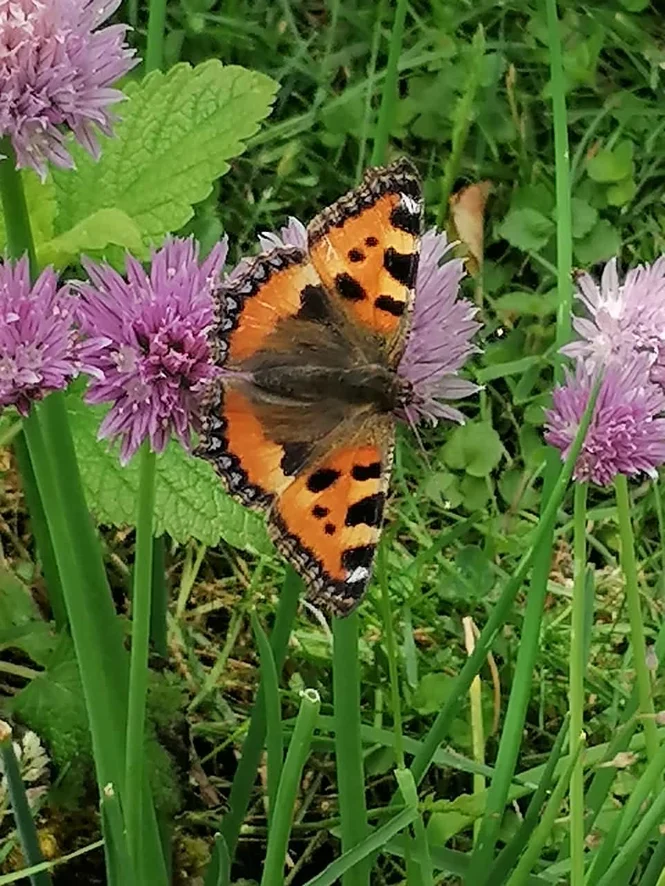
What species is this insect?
Aglais urticae
